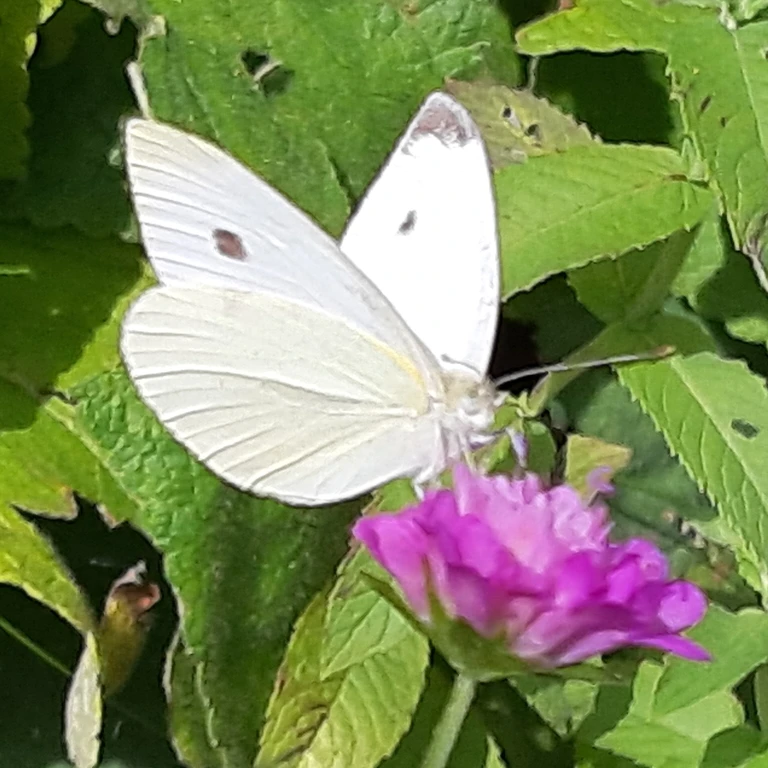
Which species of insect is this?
Pieris rapae
